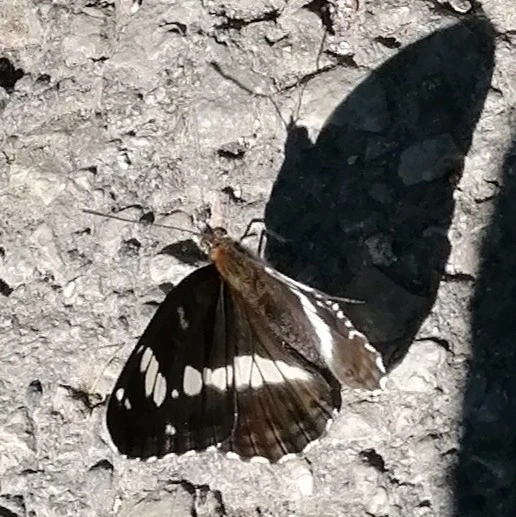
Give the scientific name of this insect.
Limenitis camilla (also Ladoga camilla)
